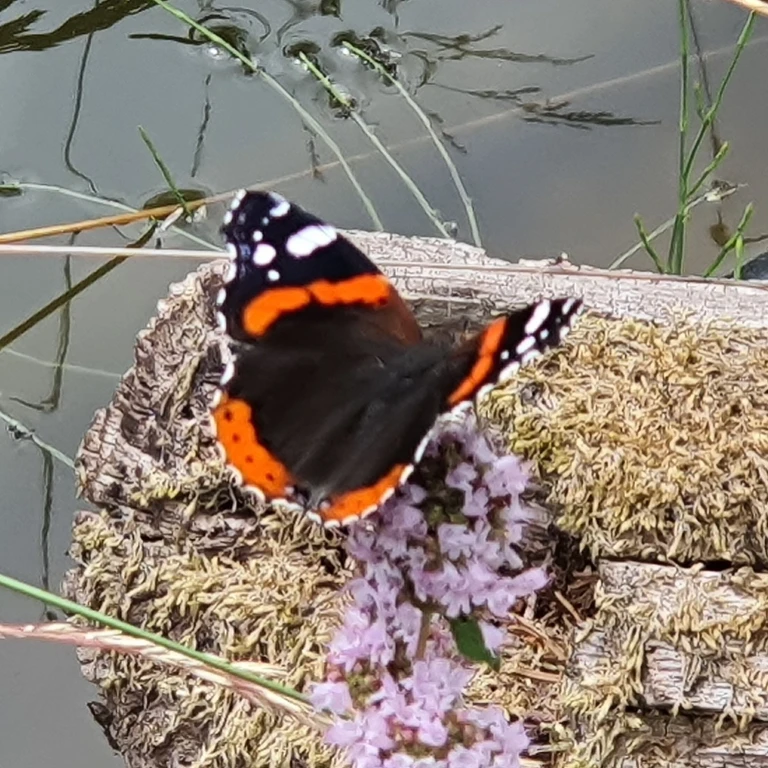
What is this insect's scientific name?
Vanessa atalanta
